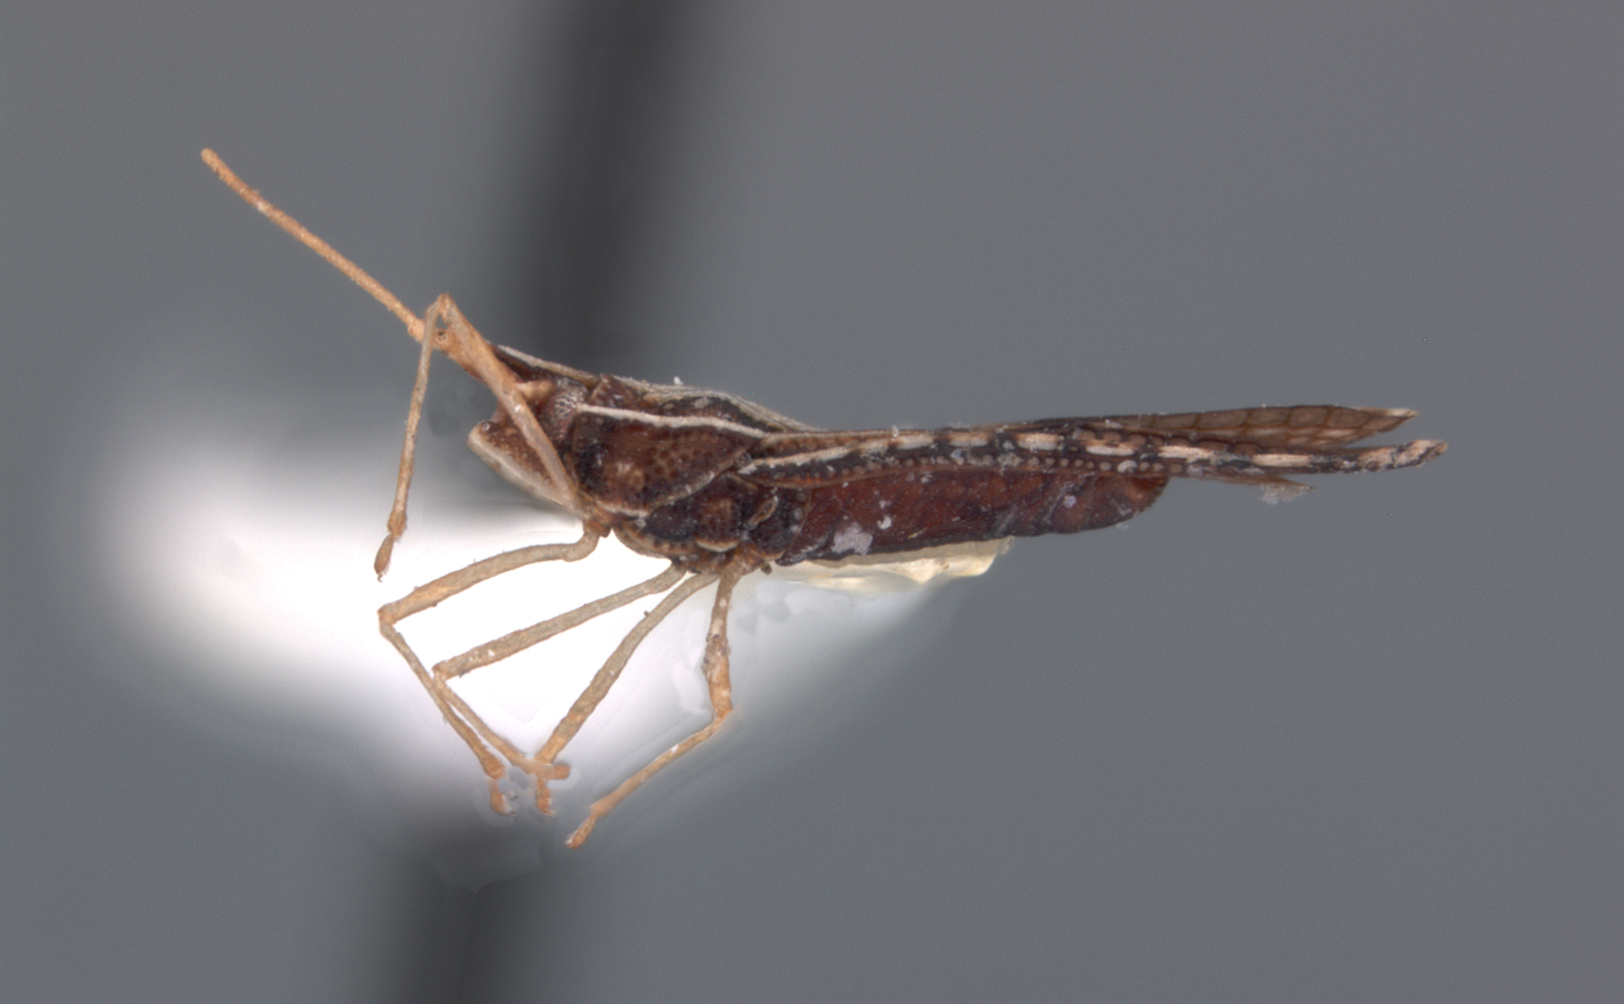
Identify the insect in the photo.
Abdastartus sacchari
